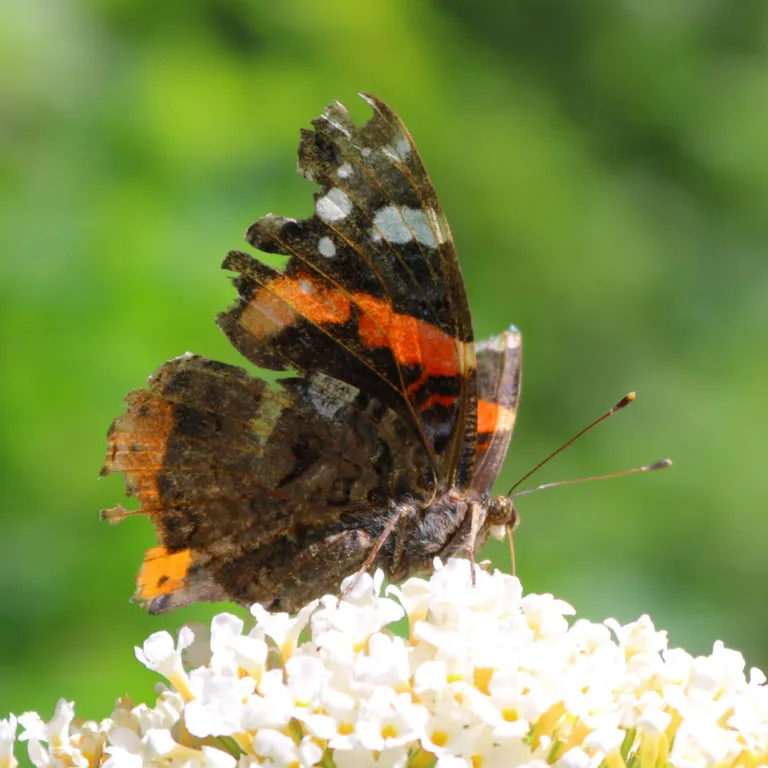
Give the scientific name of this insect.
Vanessa atalanta
